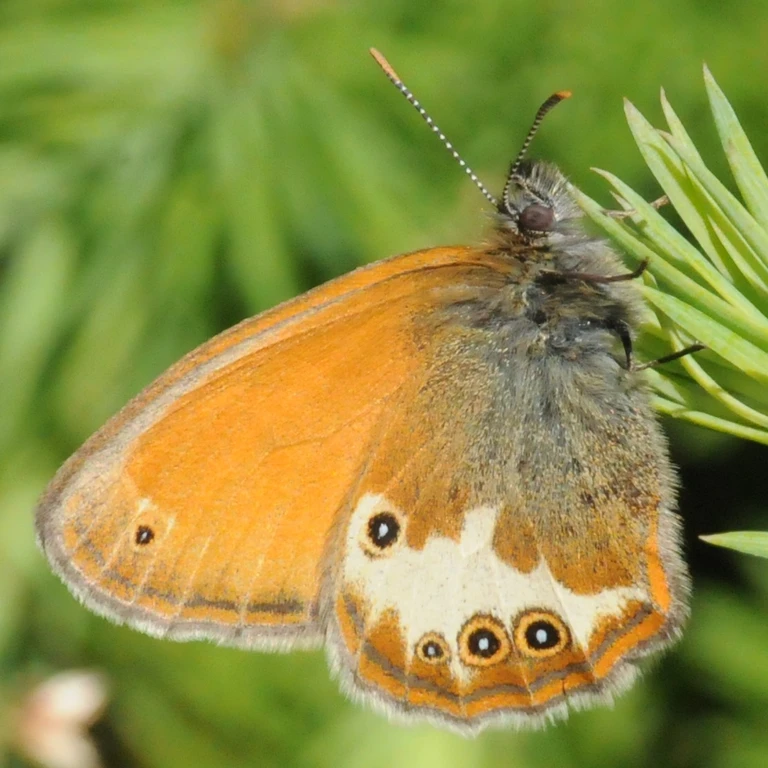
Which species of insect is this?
Coenonympha arcania
